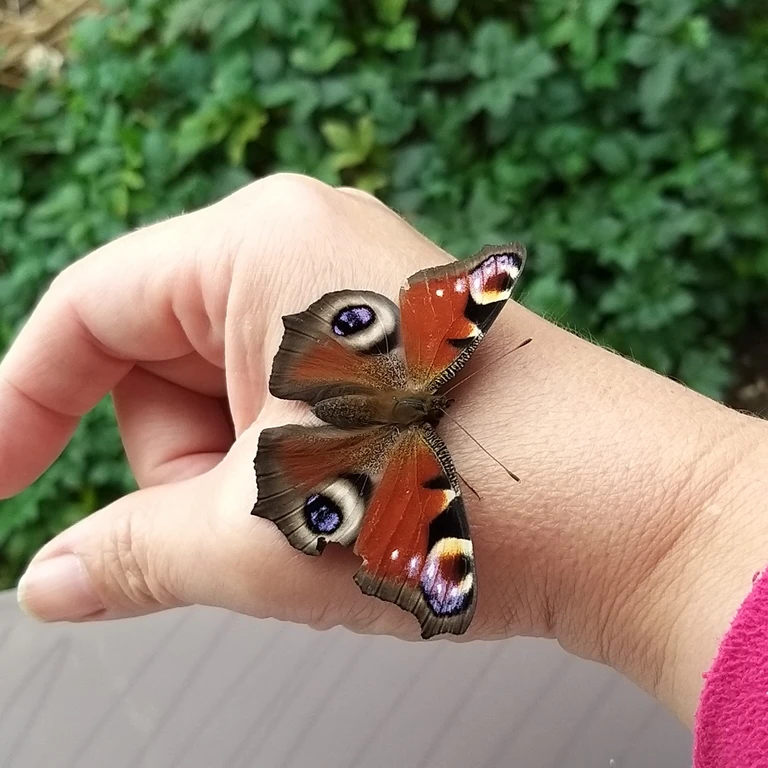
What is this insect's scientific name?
Aglais io
